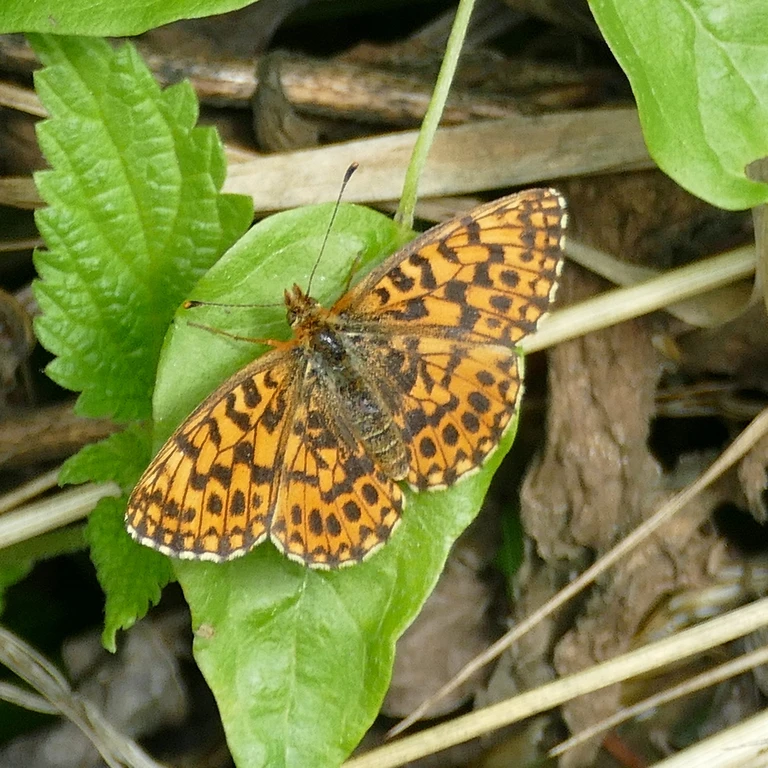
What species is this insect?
Boloria dia
